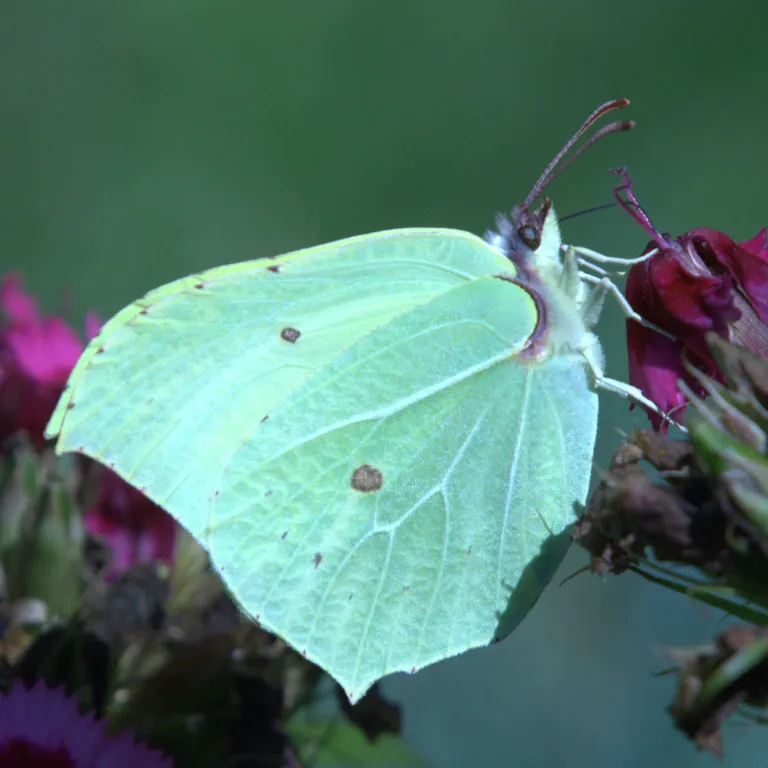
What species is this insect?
Gonepteryx rhamni
